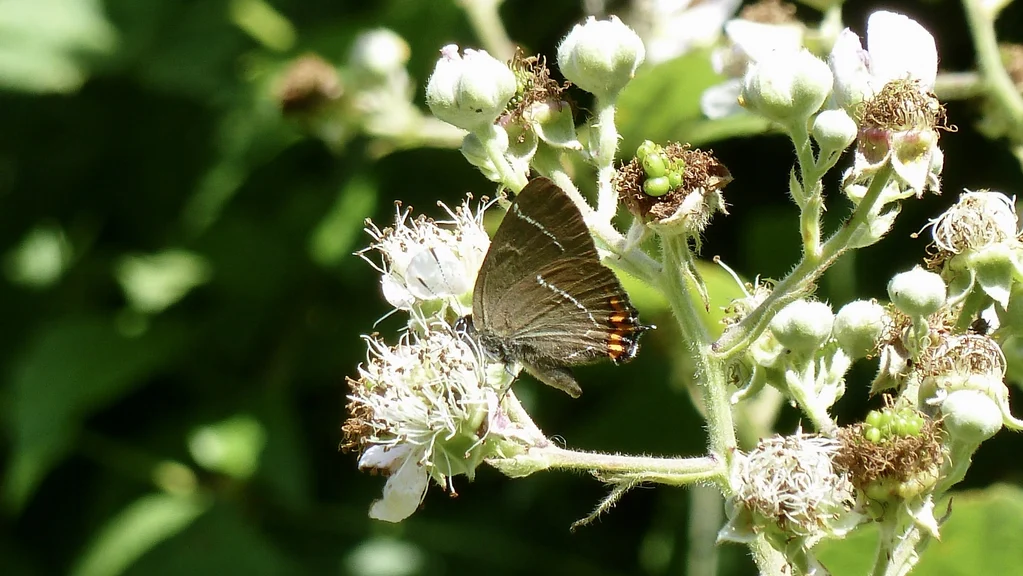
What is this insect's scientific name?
Satyrium w-album
